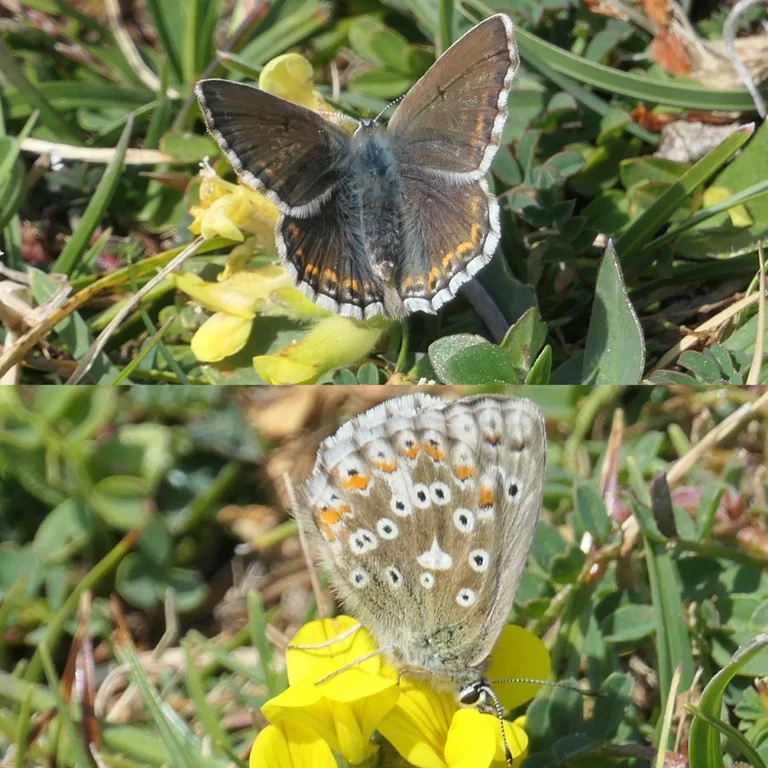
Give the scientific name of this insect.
Lysandra coridon
